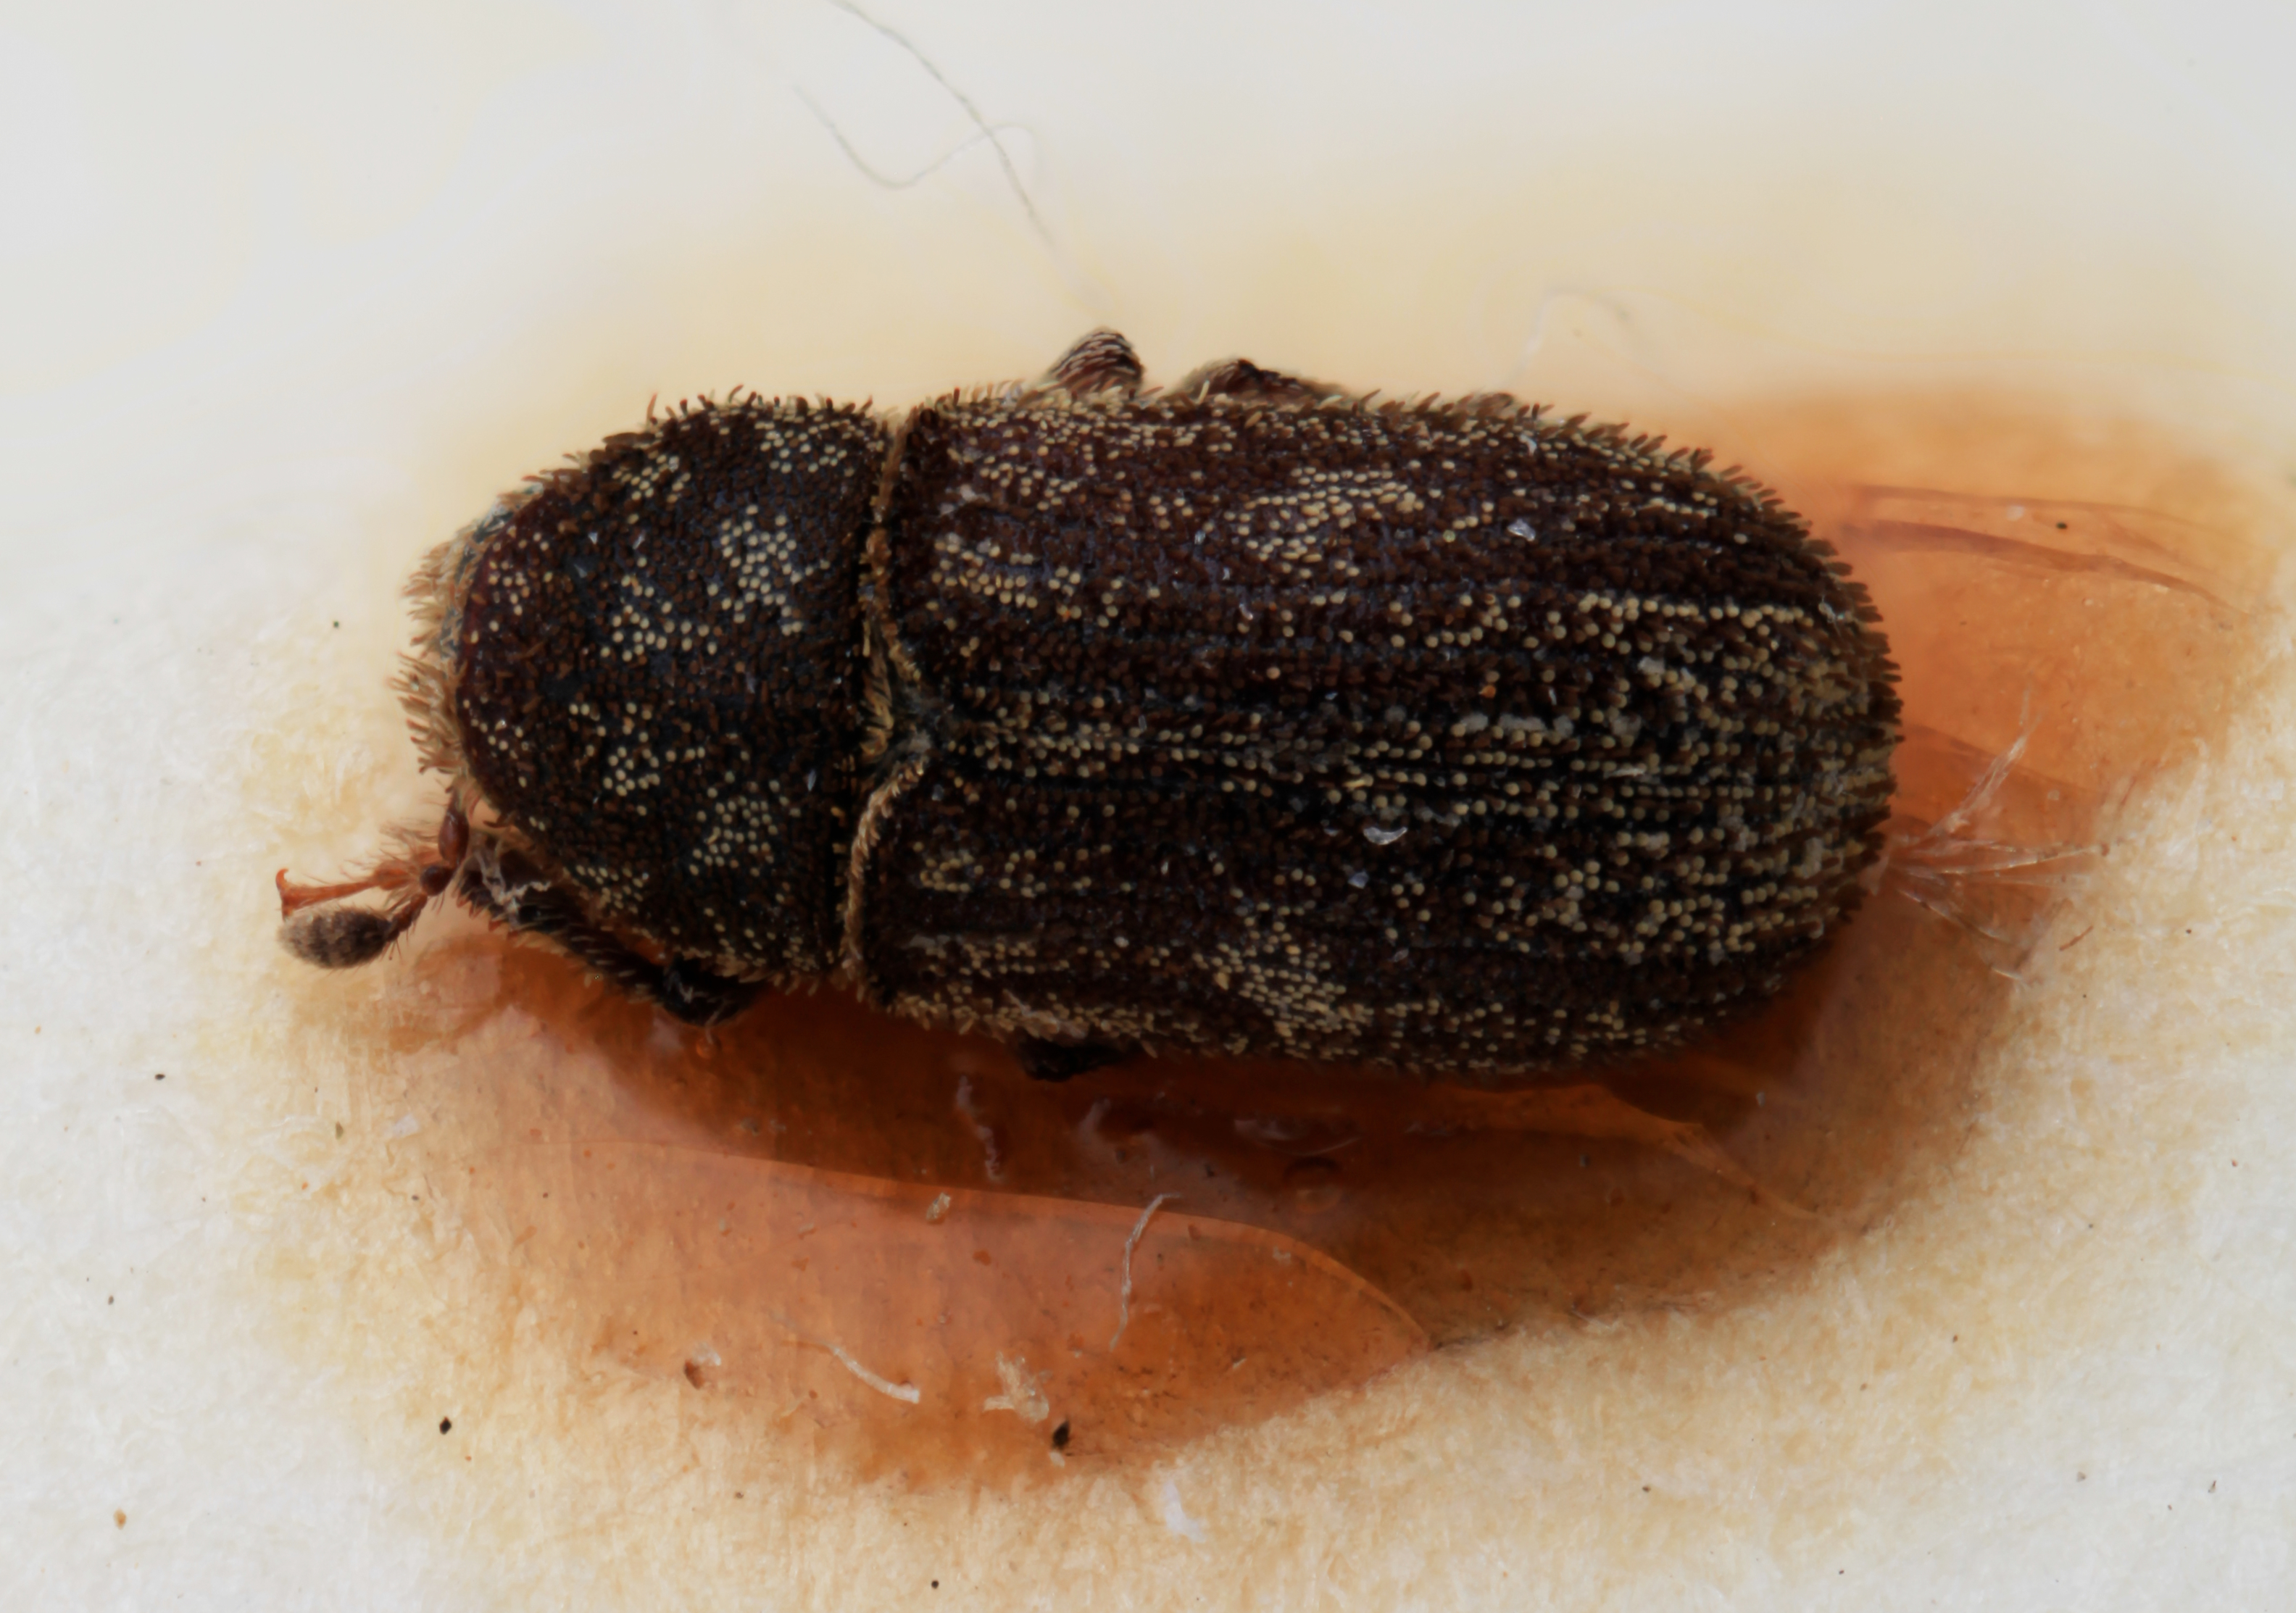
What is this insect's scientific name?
Xylechinus solervicensi
